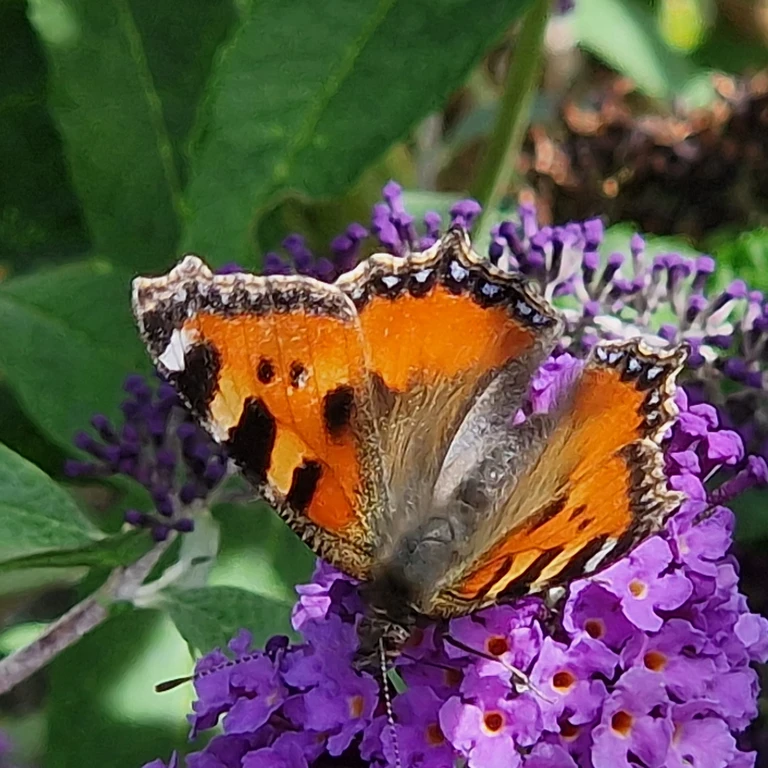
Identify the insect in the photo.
Aglais urticae
